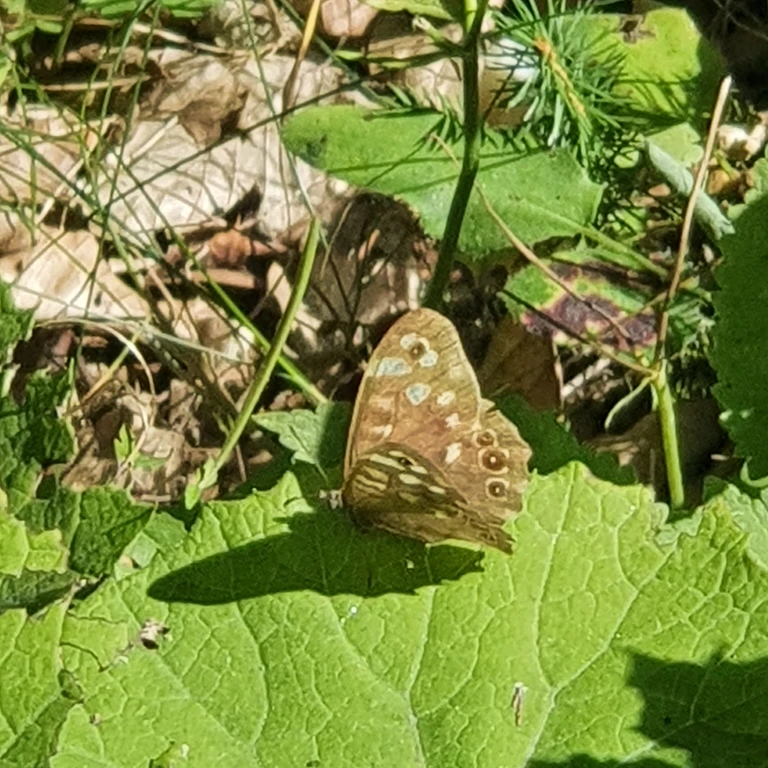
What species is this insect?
Pararge aegeria
